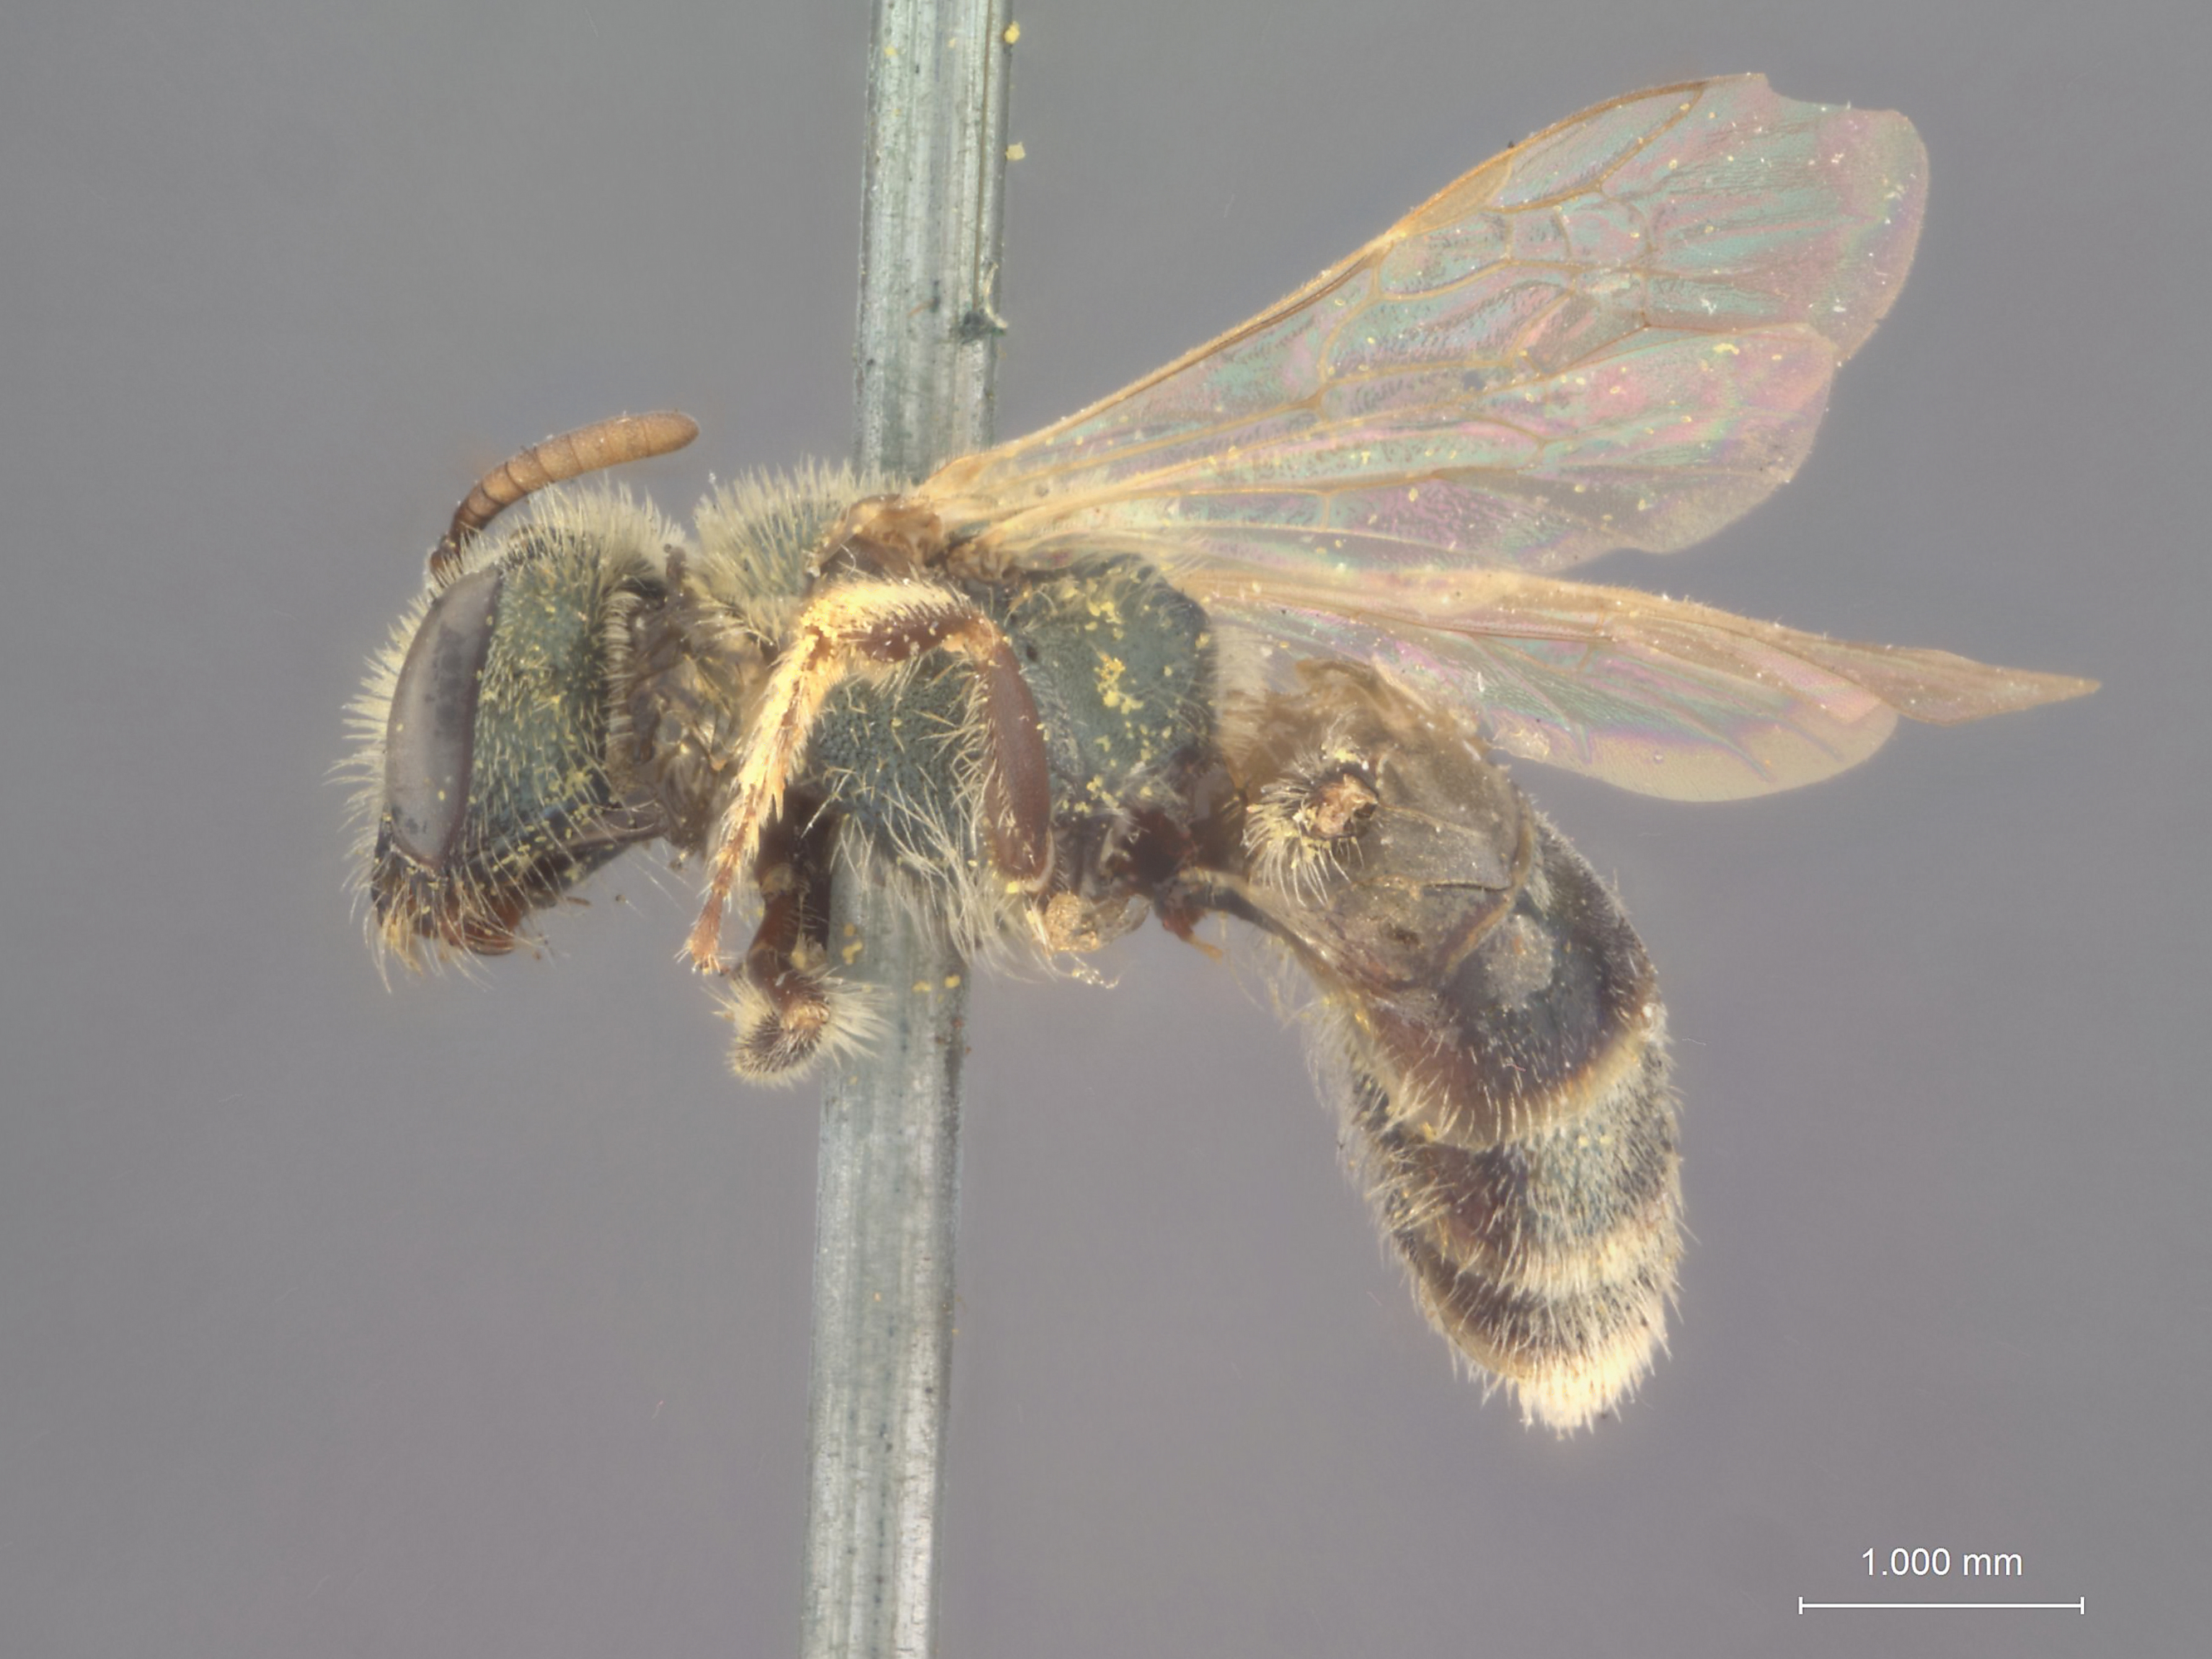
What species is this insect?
Halictus actinosus
